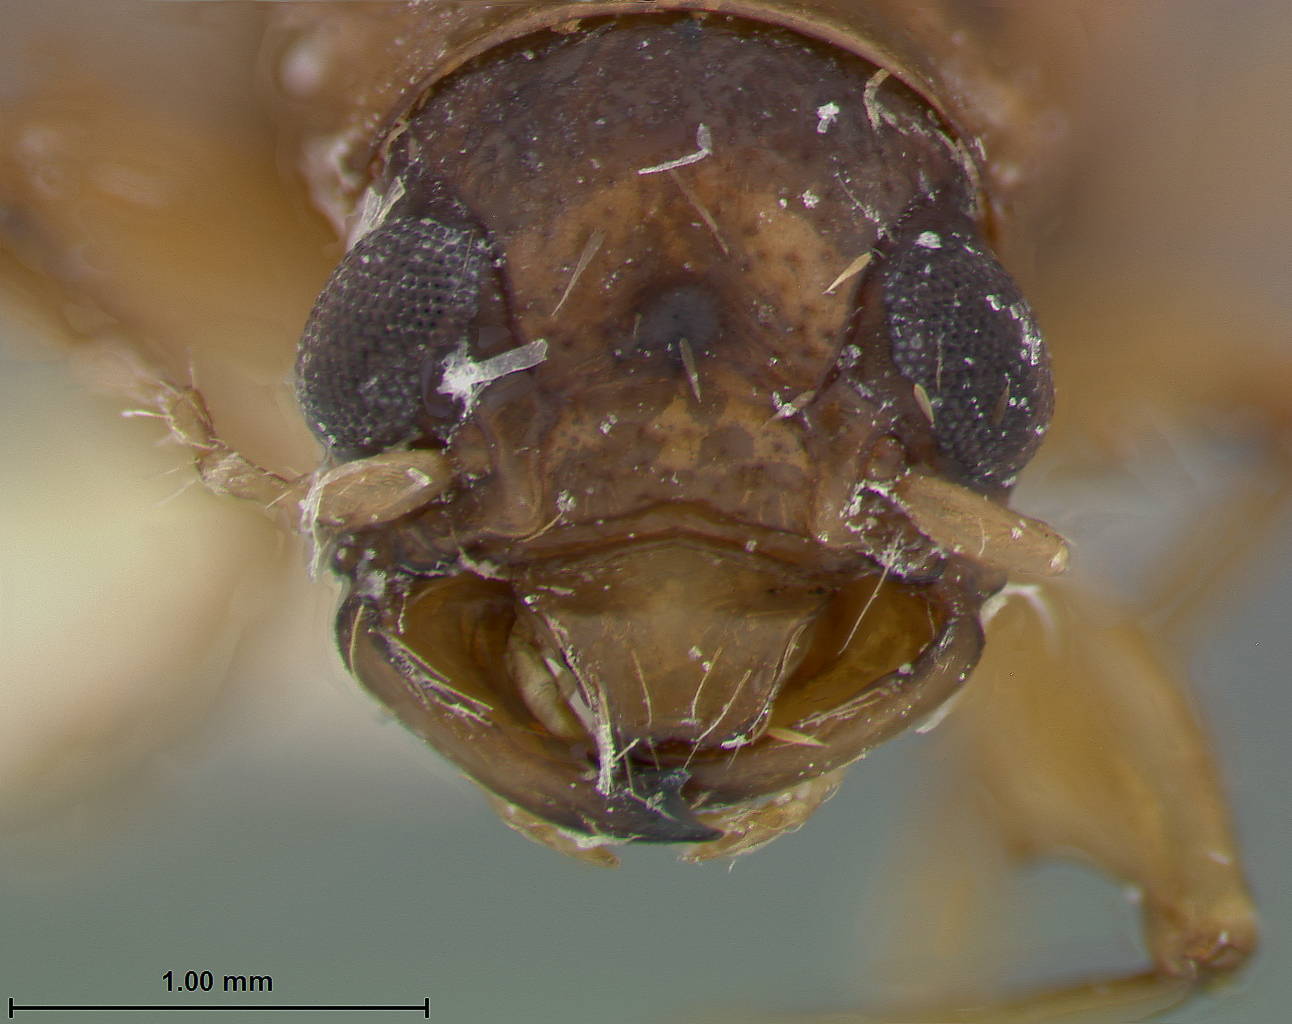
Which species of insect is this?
Metachroma prognathus
